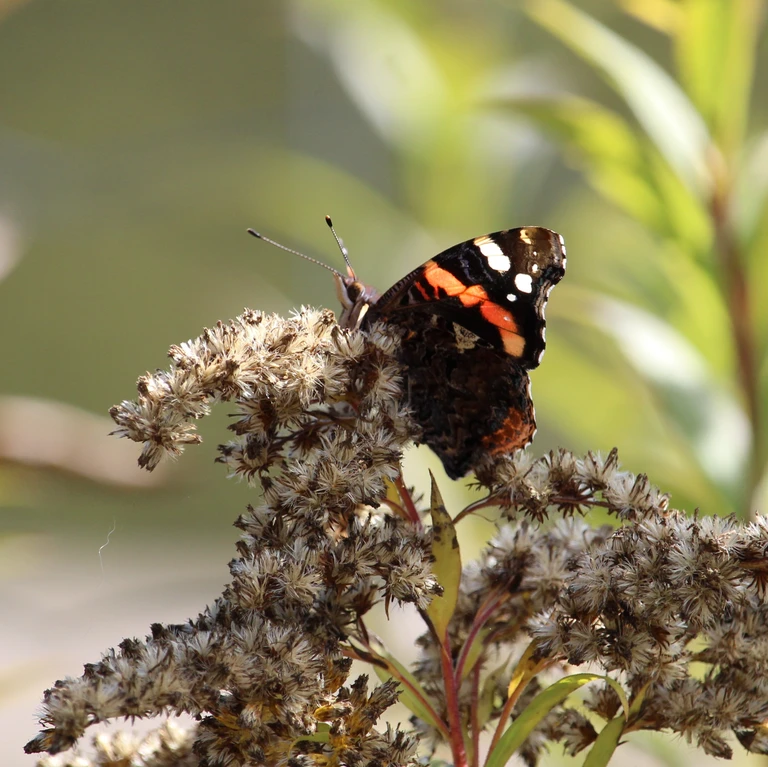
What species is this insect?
Vanessa atalanta
